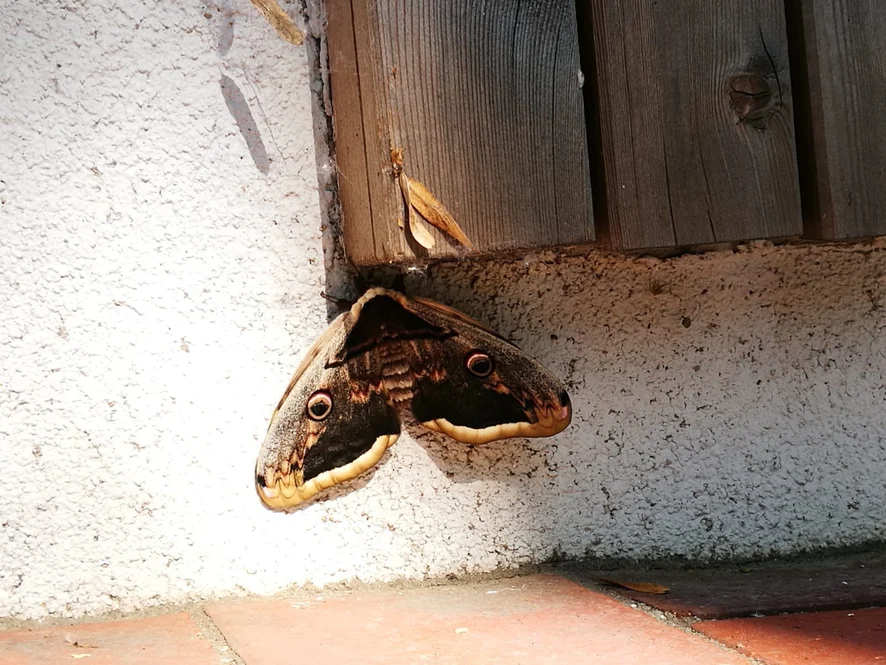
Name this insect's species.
Saturnia pyri
